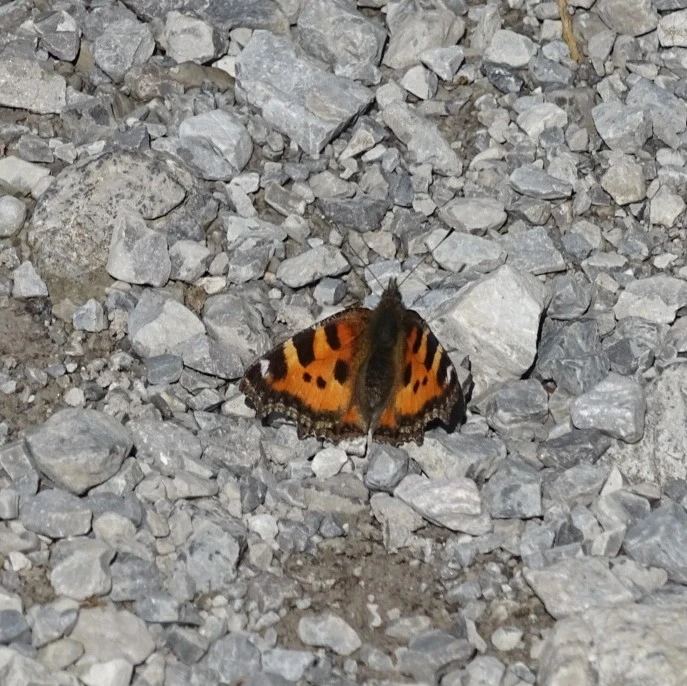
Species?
Aglais urticae
